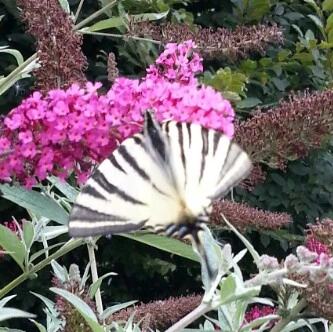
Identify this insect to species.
Iphiclides podalirius
